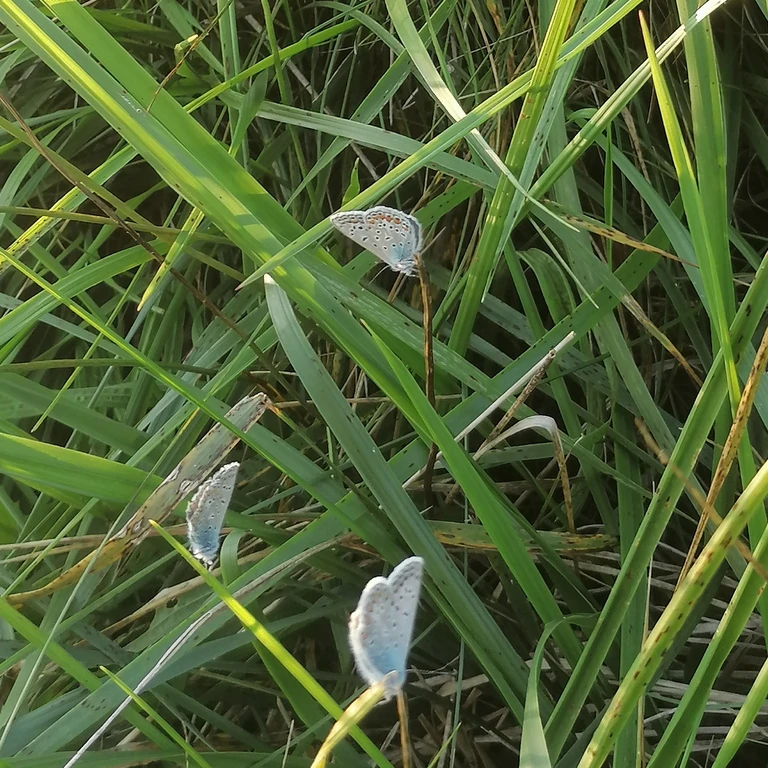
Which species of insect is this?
Polyommatus icarus
